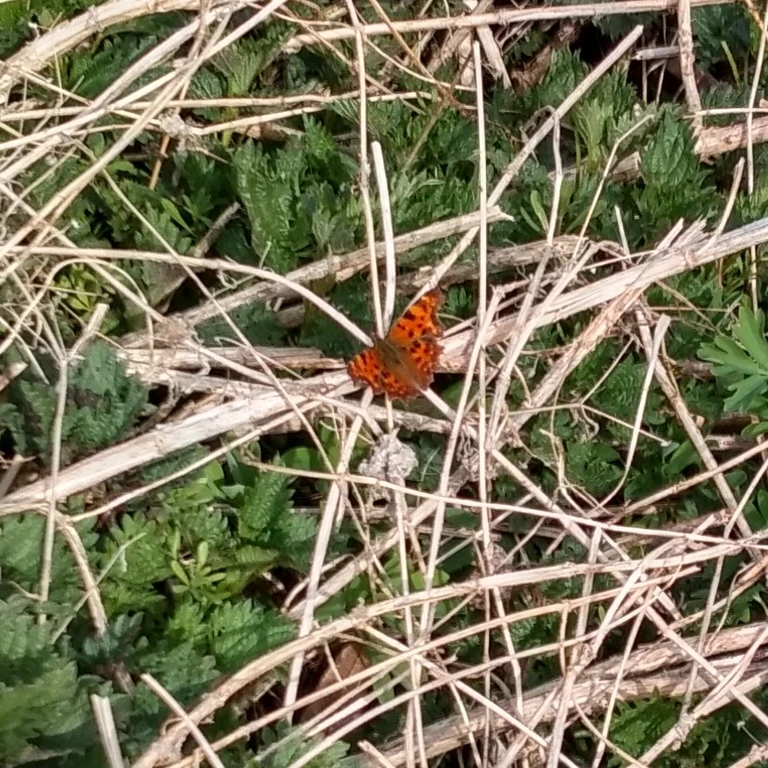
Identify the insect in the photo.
Polygonia c-album
